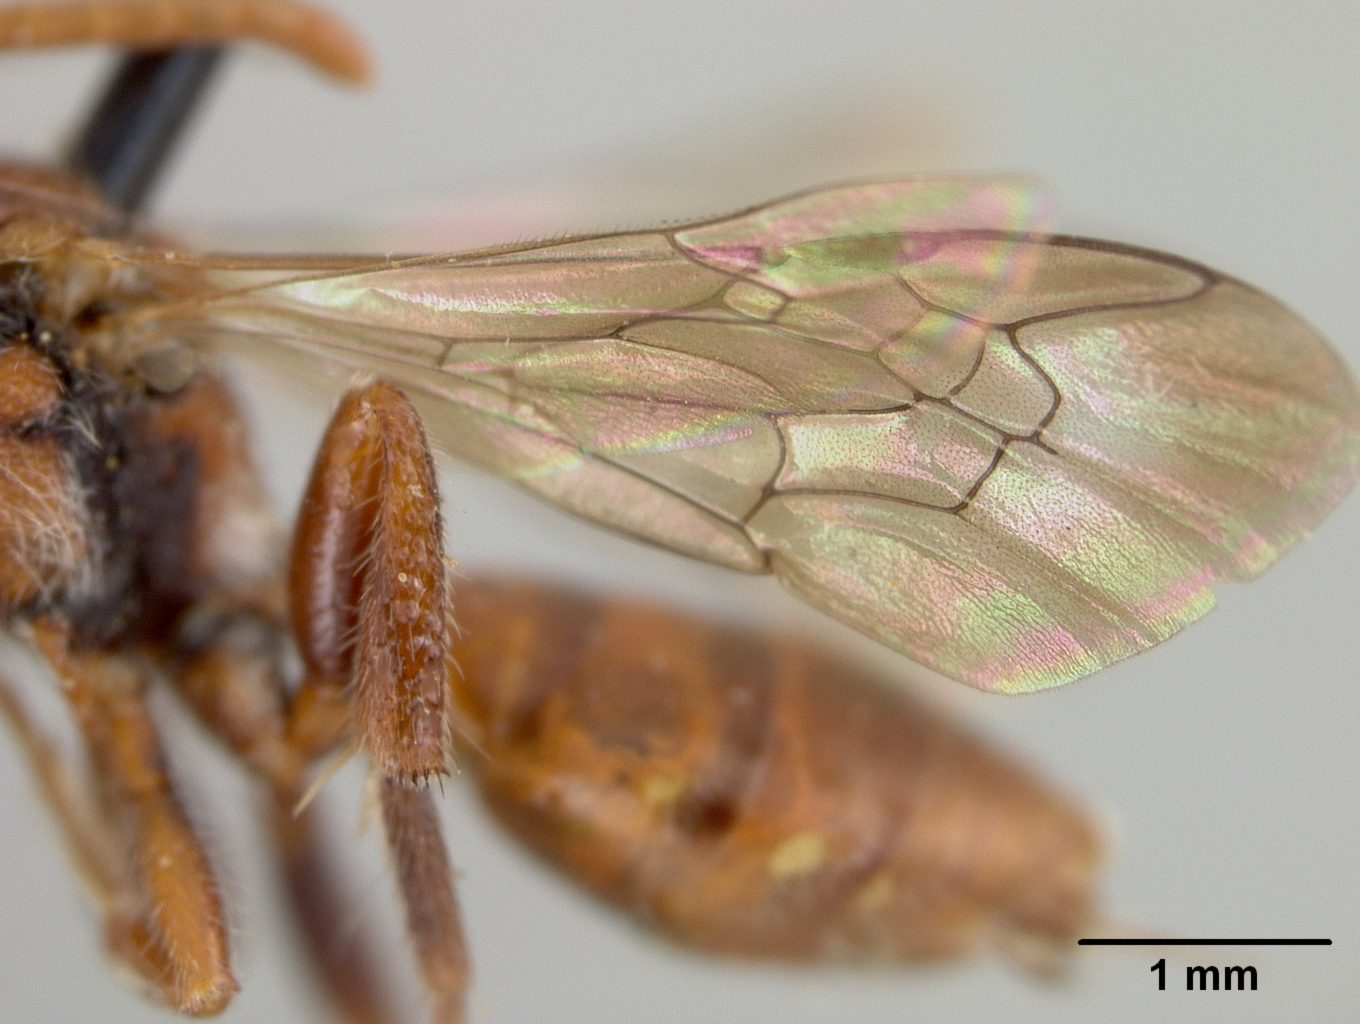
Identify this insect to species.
Nomada fontis
